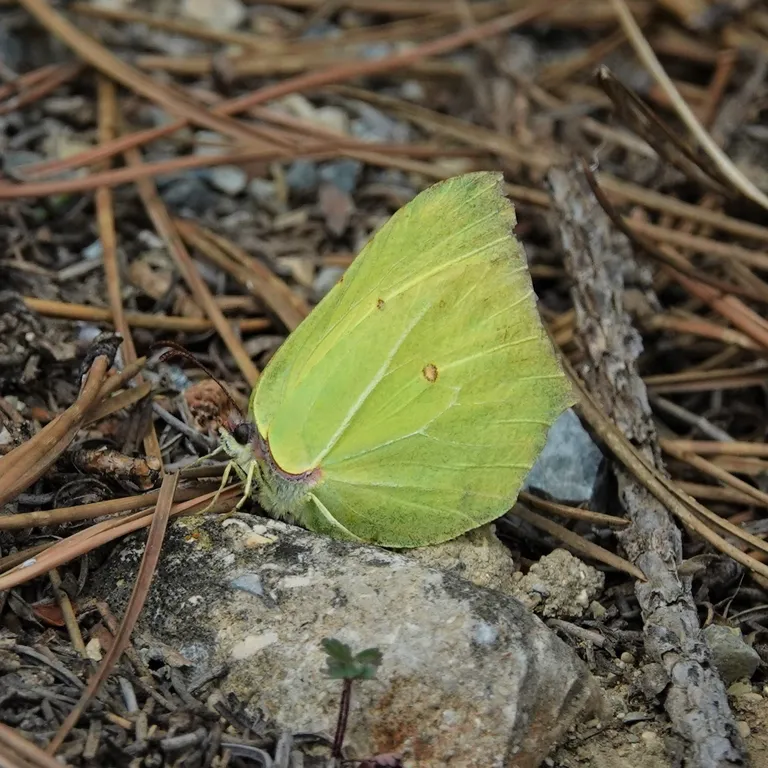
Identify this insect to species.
Gonepteryx rhamni
